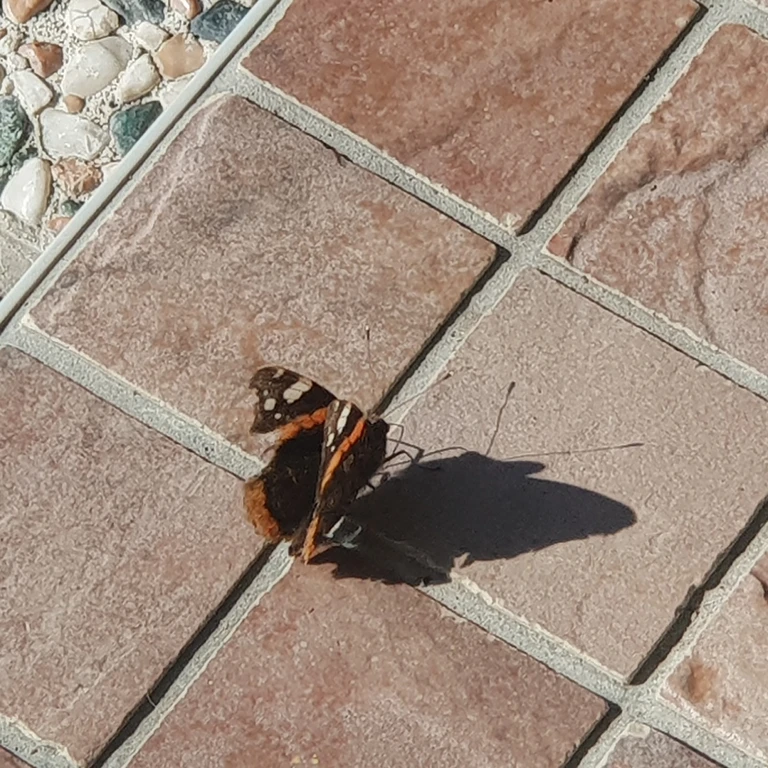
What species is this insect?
Vanessa atalanta
